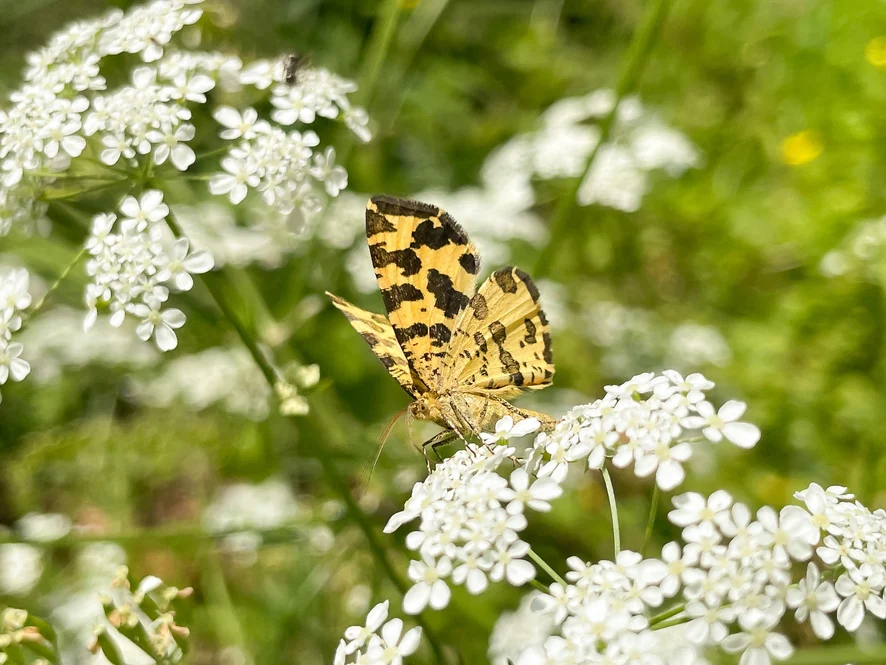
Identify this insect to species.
Pseudopanthera macularia
